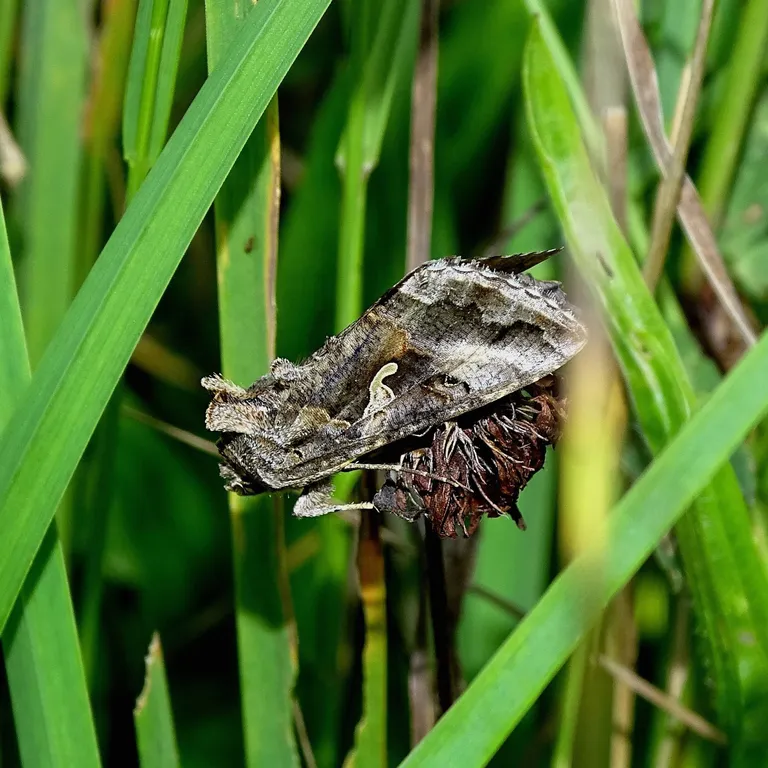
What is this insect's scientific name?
Autographa gamma
